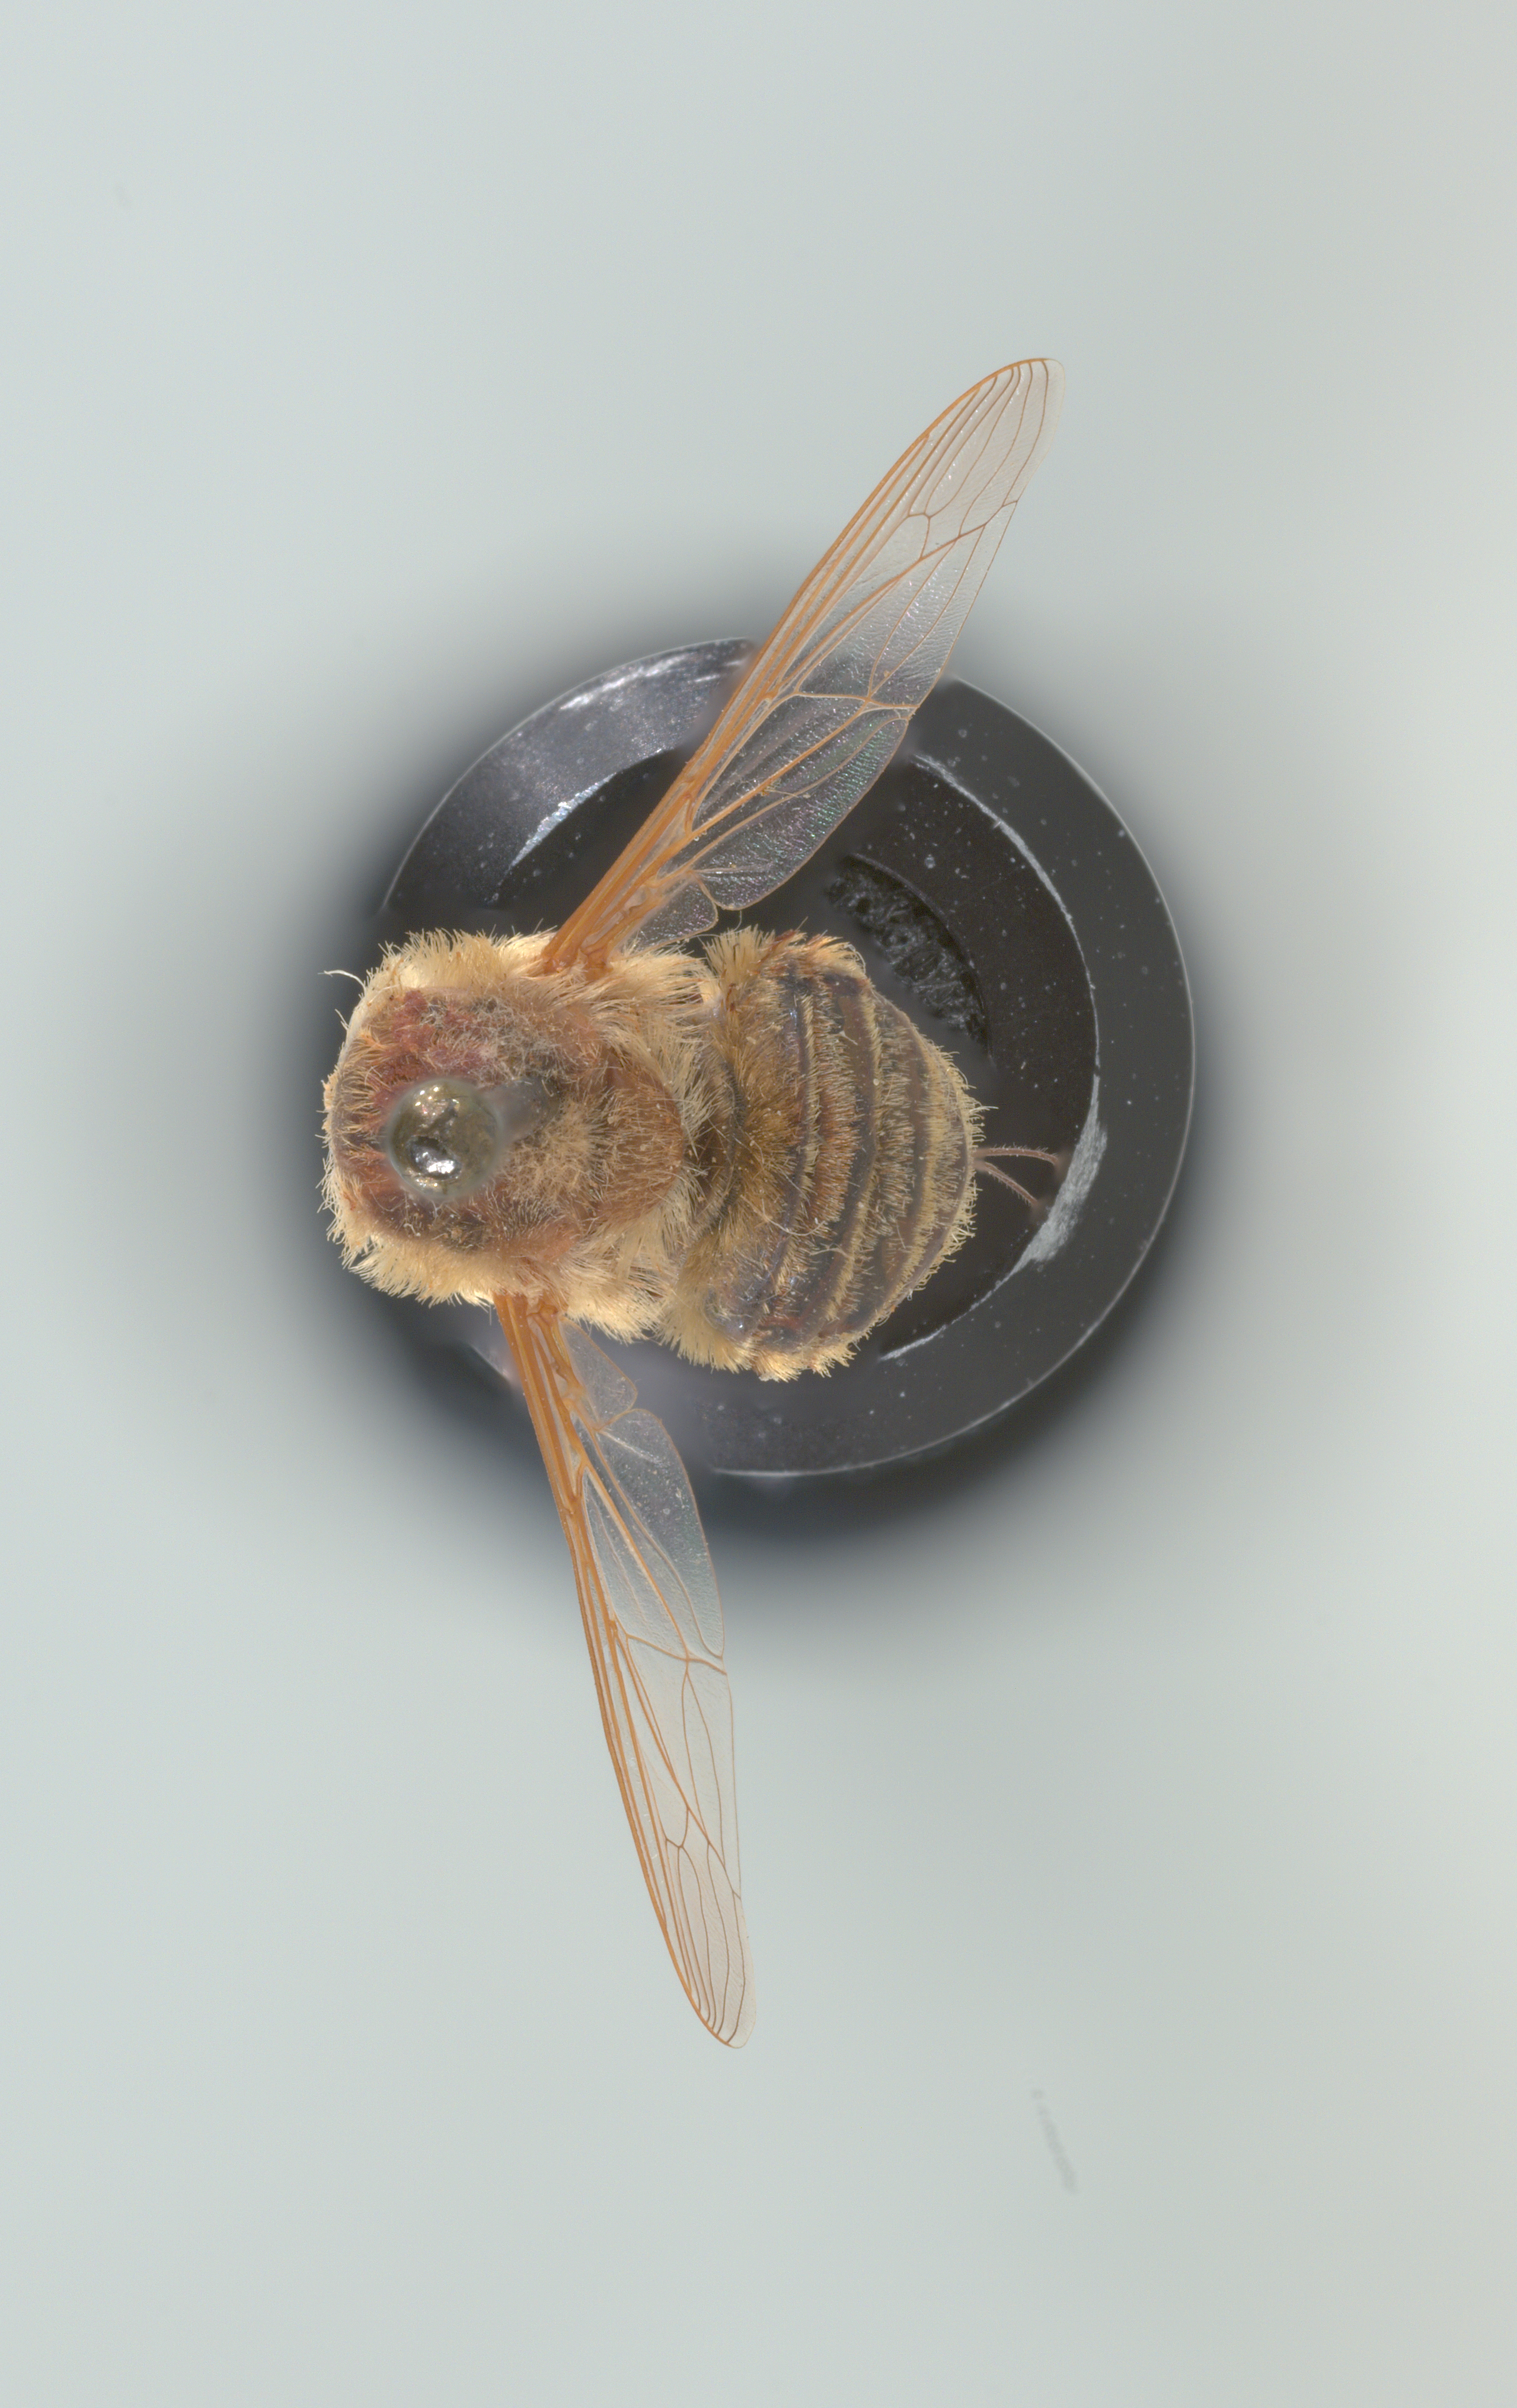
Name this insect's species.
Neorhynchocephalus volaticus
